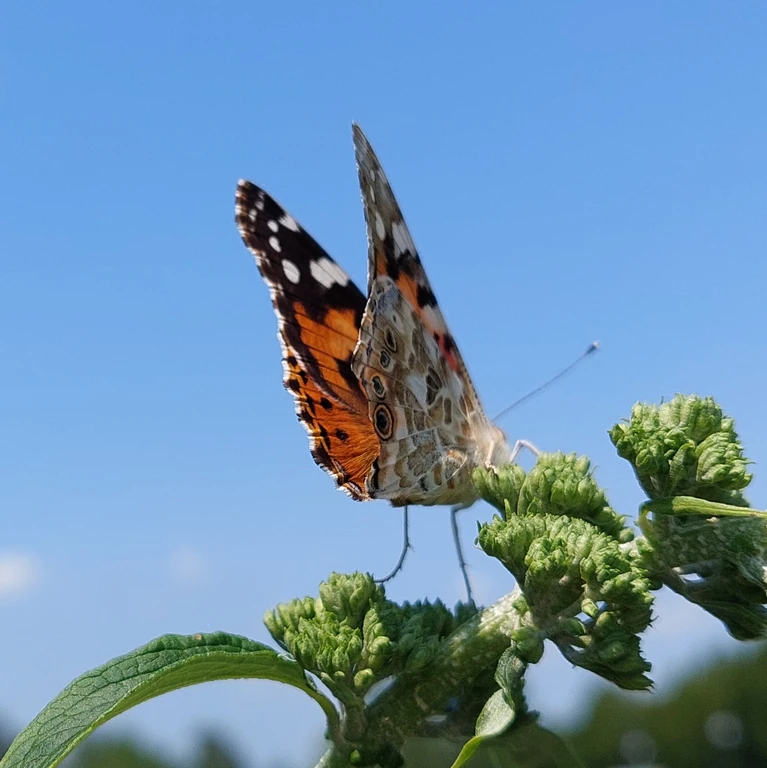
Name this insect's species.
Vanessa cardui
